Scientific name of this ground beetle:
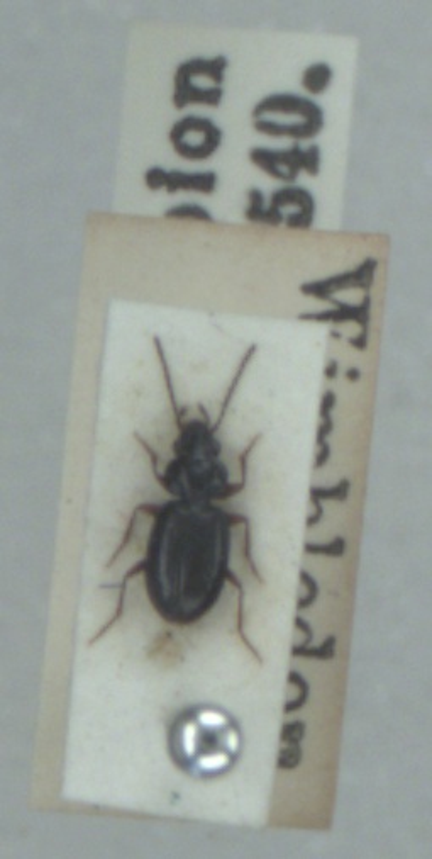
Bembidion mannerheimii
